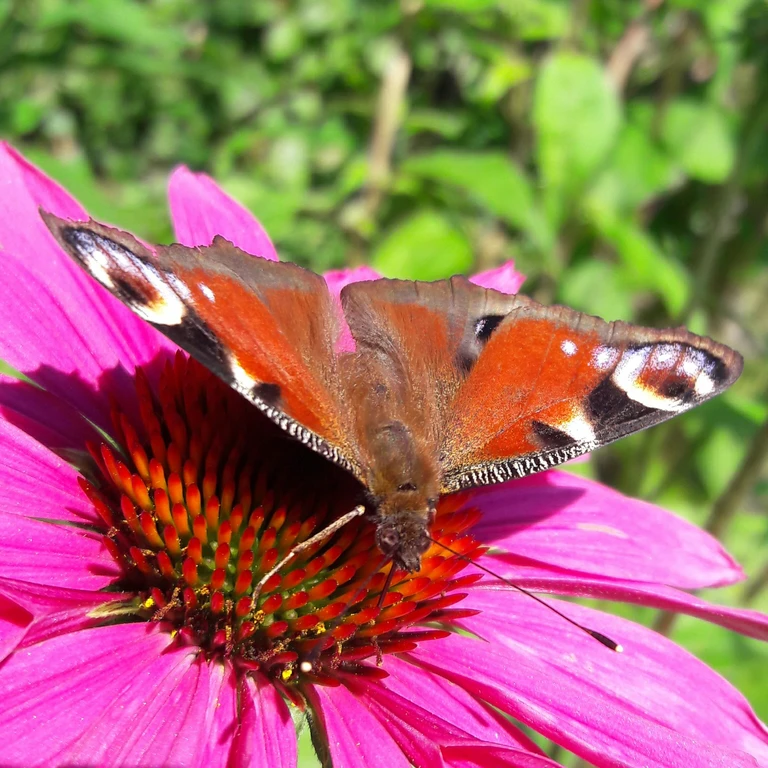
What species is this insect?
Aglais io
